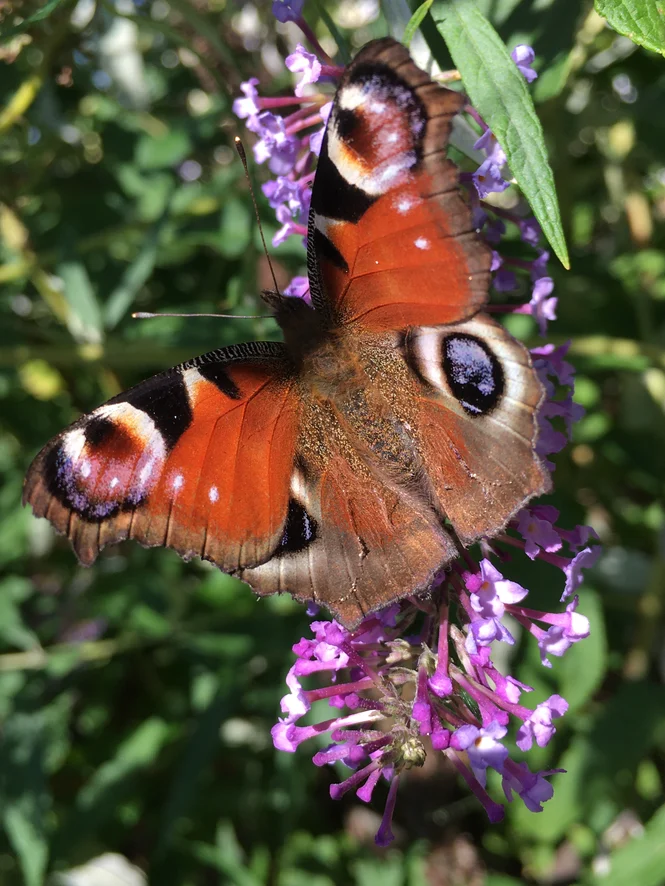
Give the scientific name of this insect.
Aglais io
